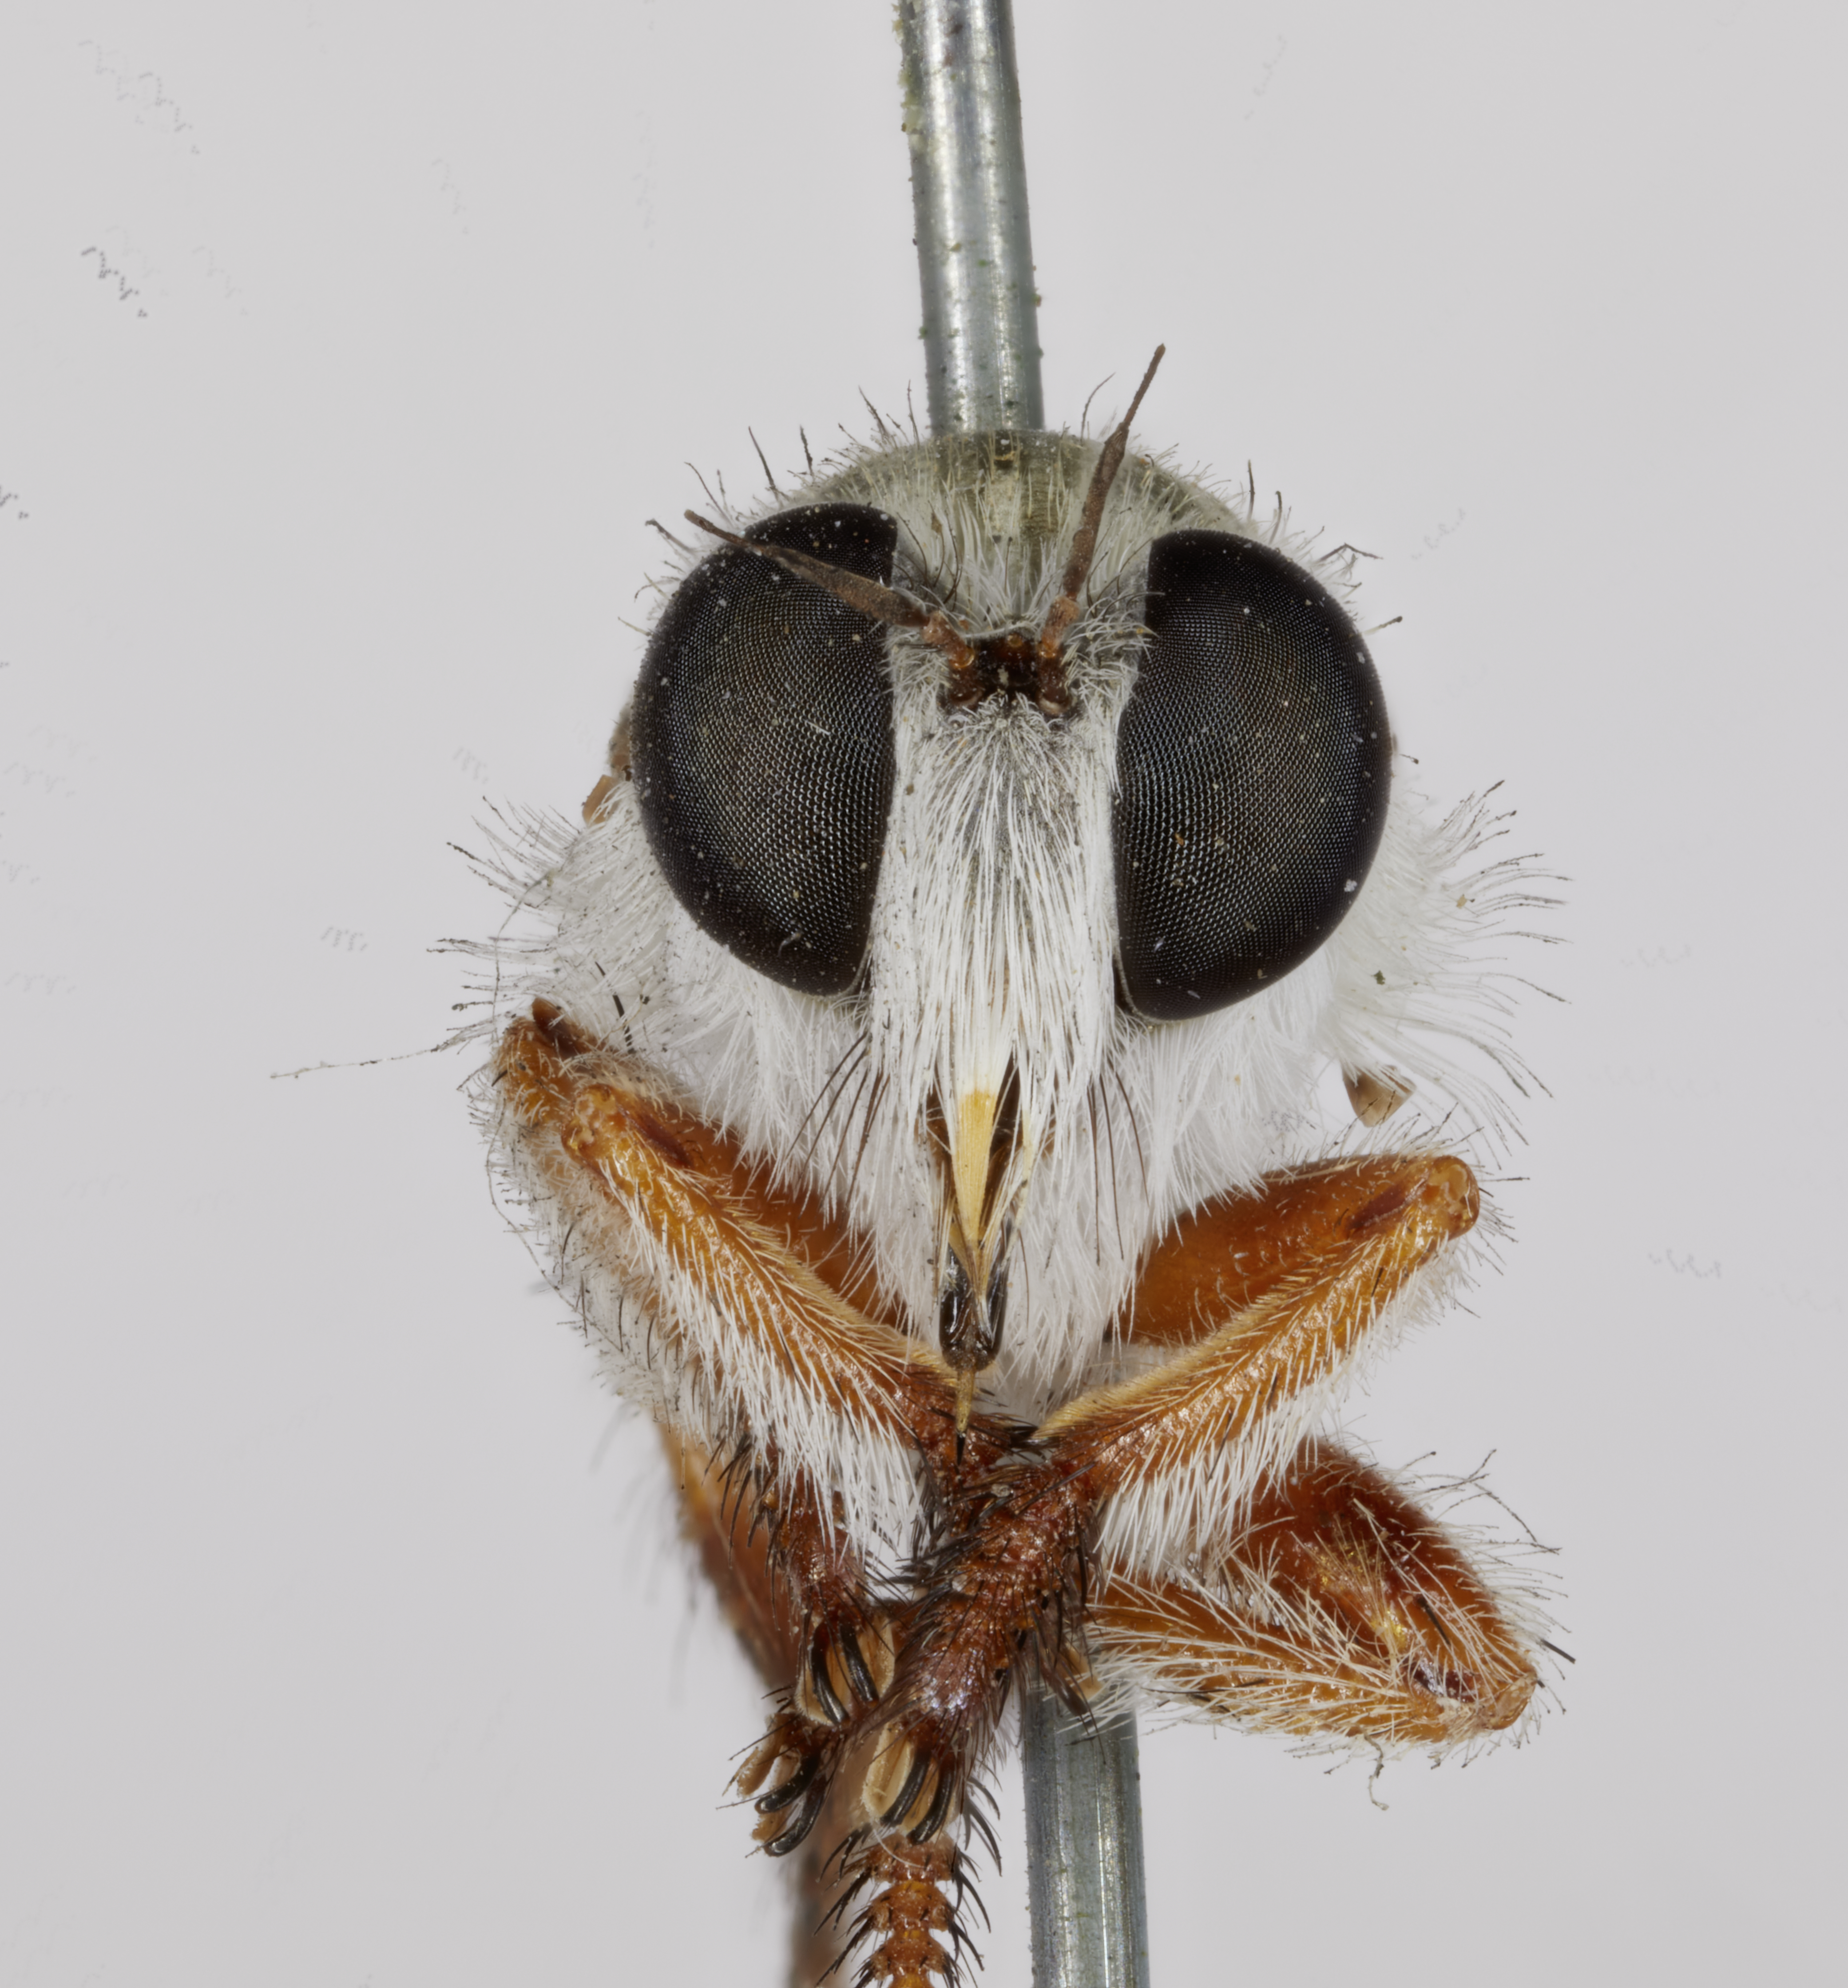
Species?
Megaphorus lascrucensis
